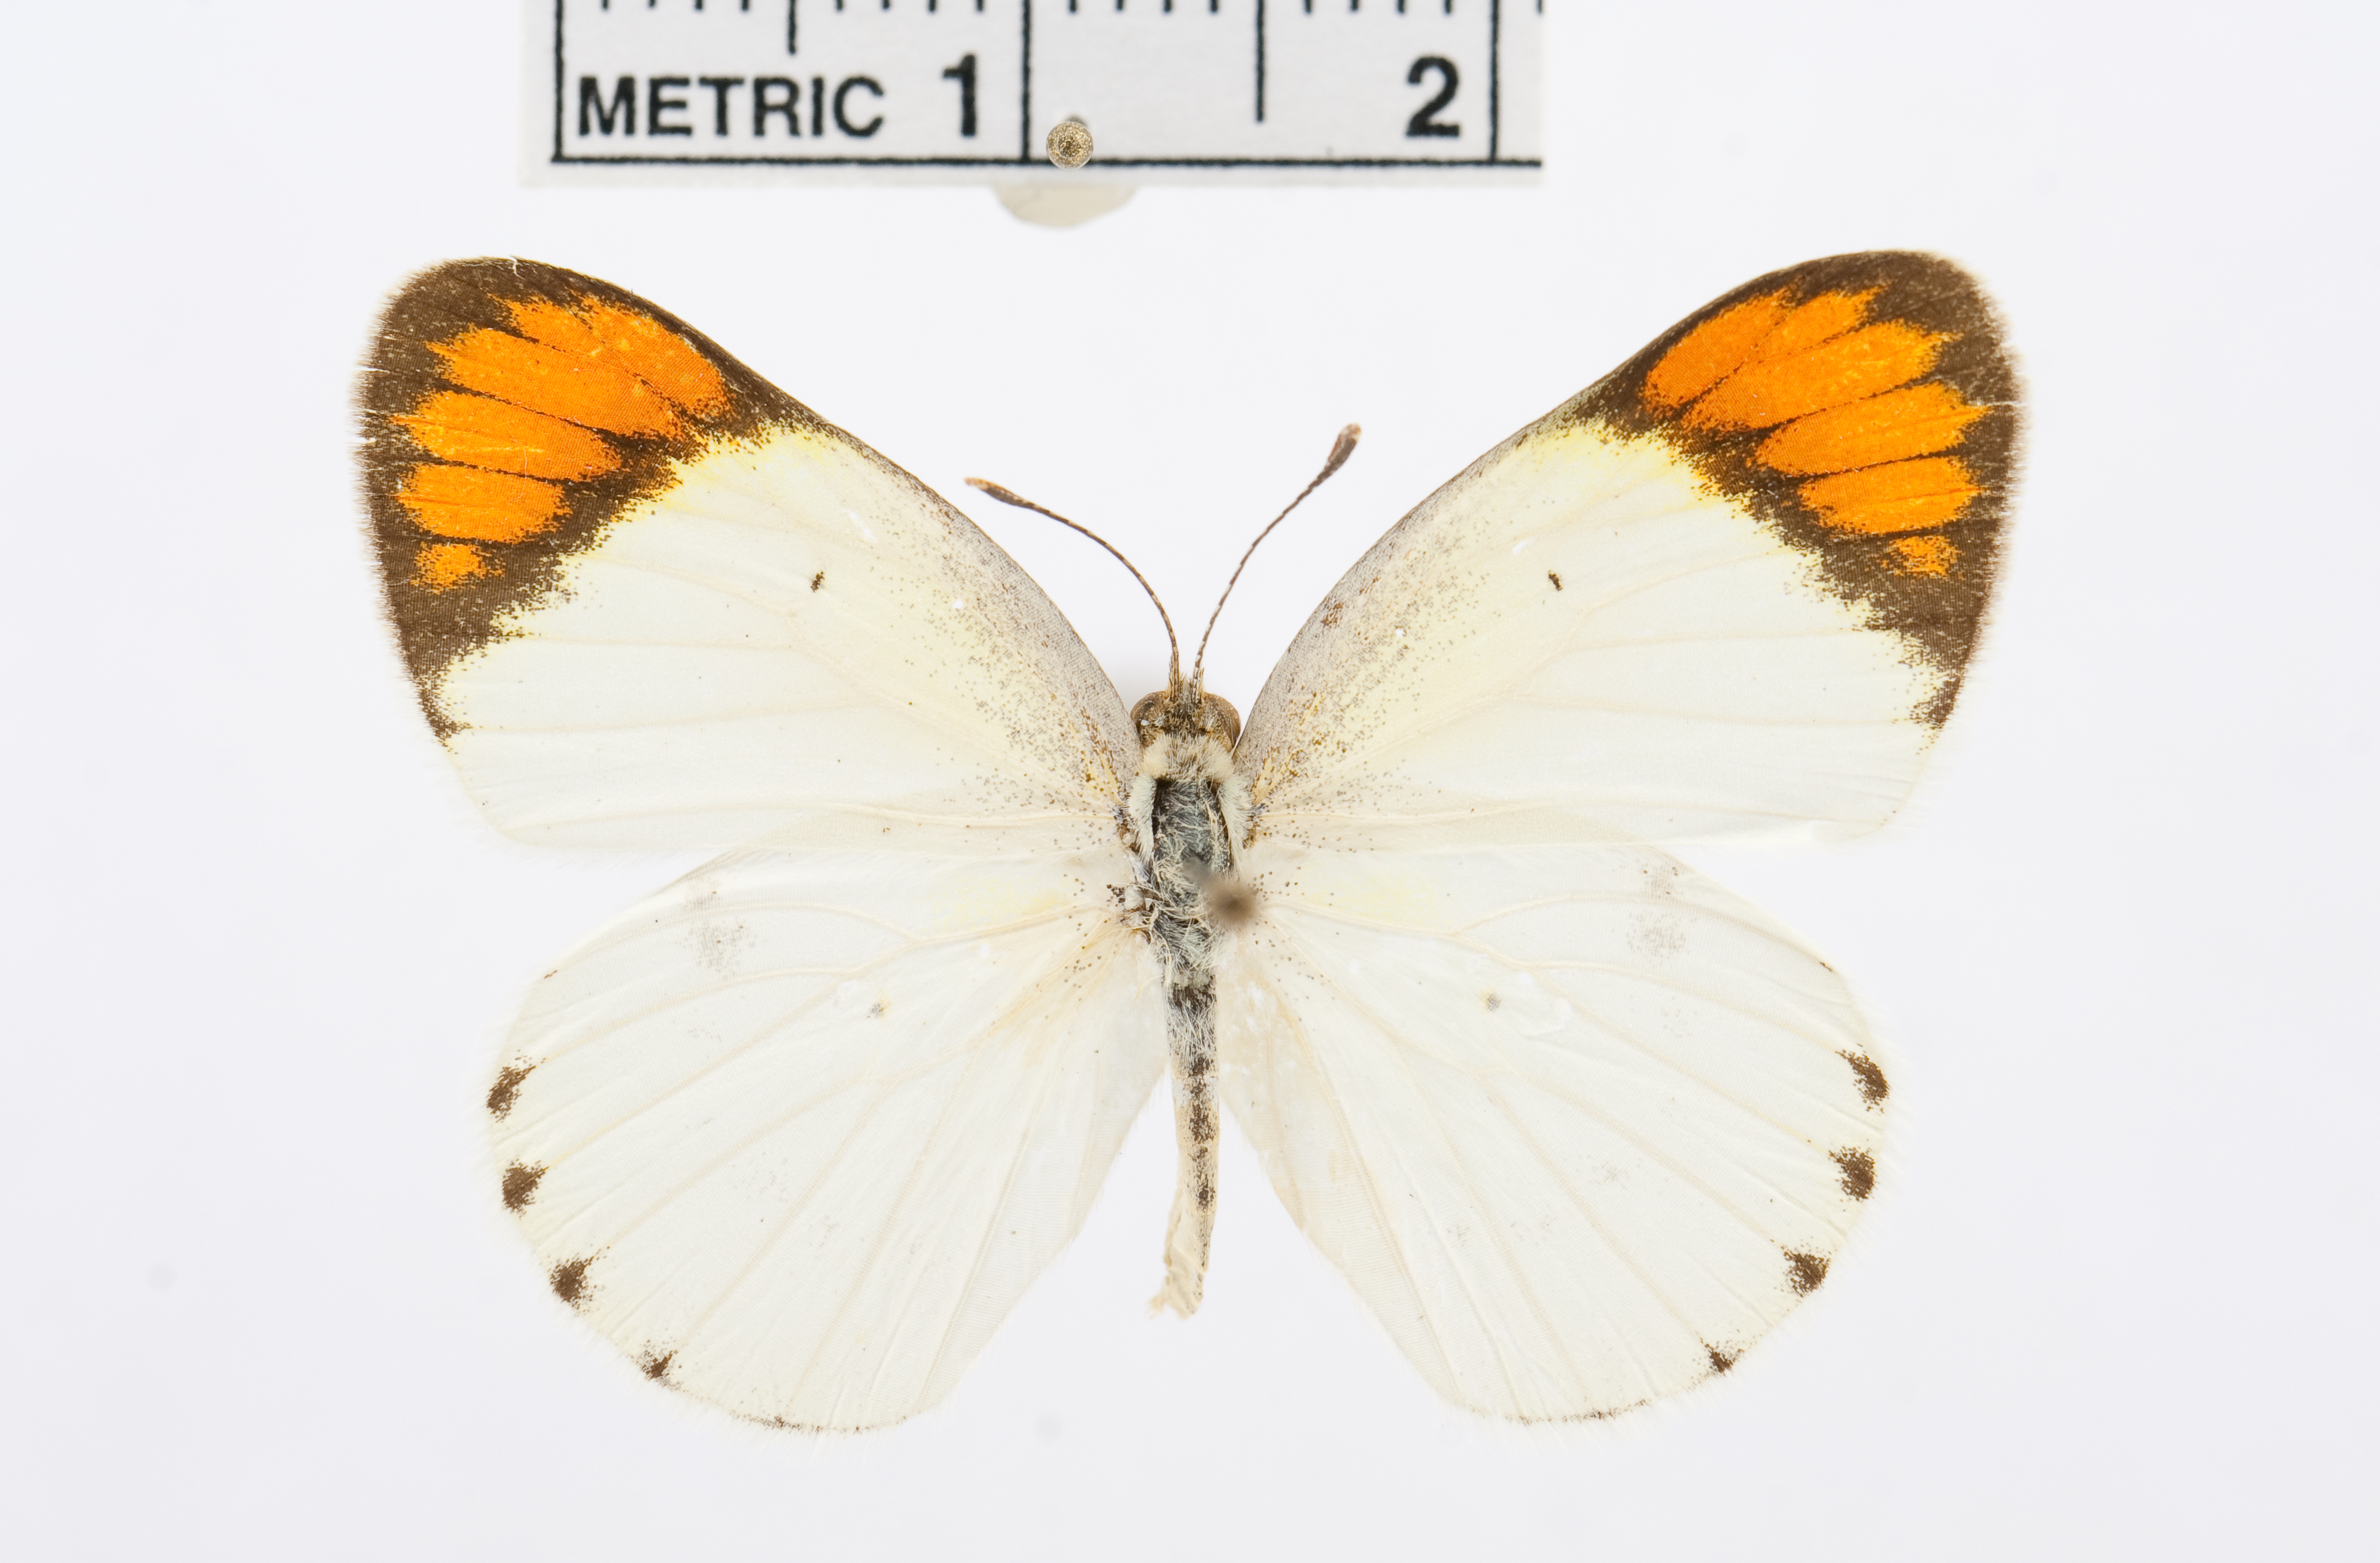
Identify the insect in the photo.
Colotis etrida
